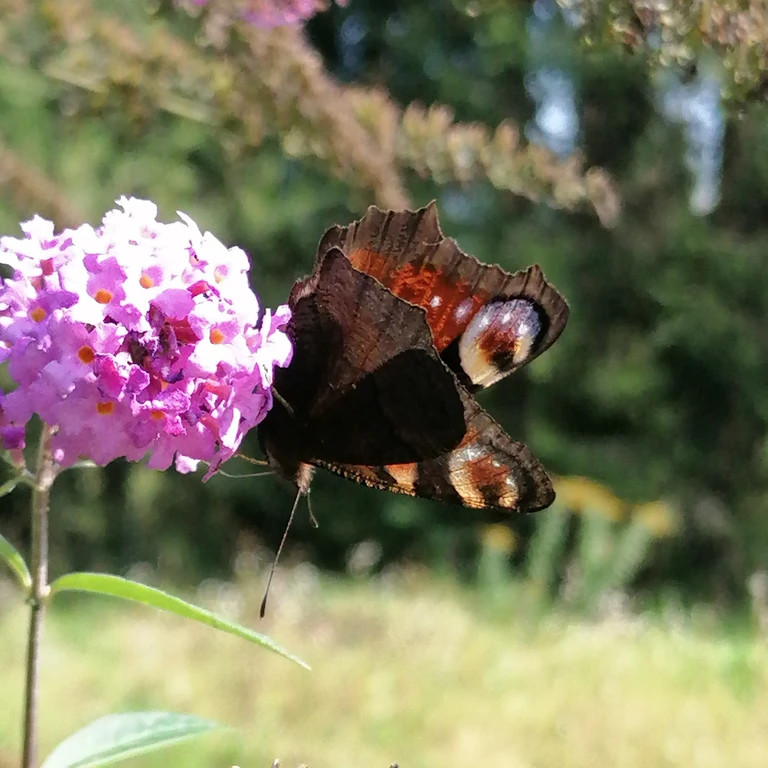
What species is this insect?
Aglais io
